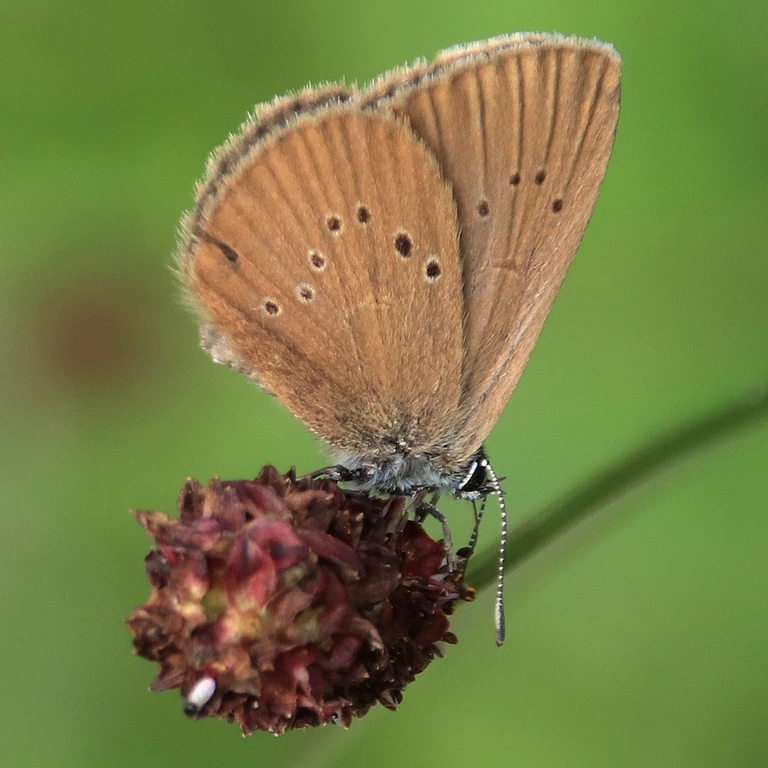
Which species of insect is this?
Phengaris nausithous (also Maculinea nausithous)
